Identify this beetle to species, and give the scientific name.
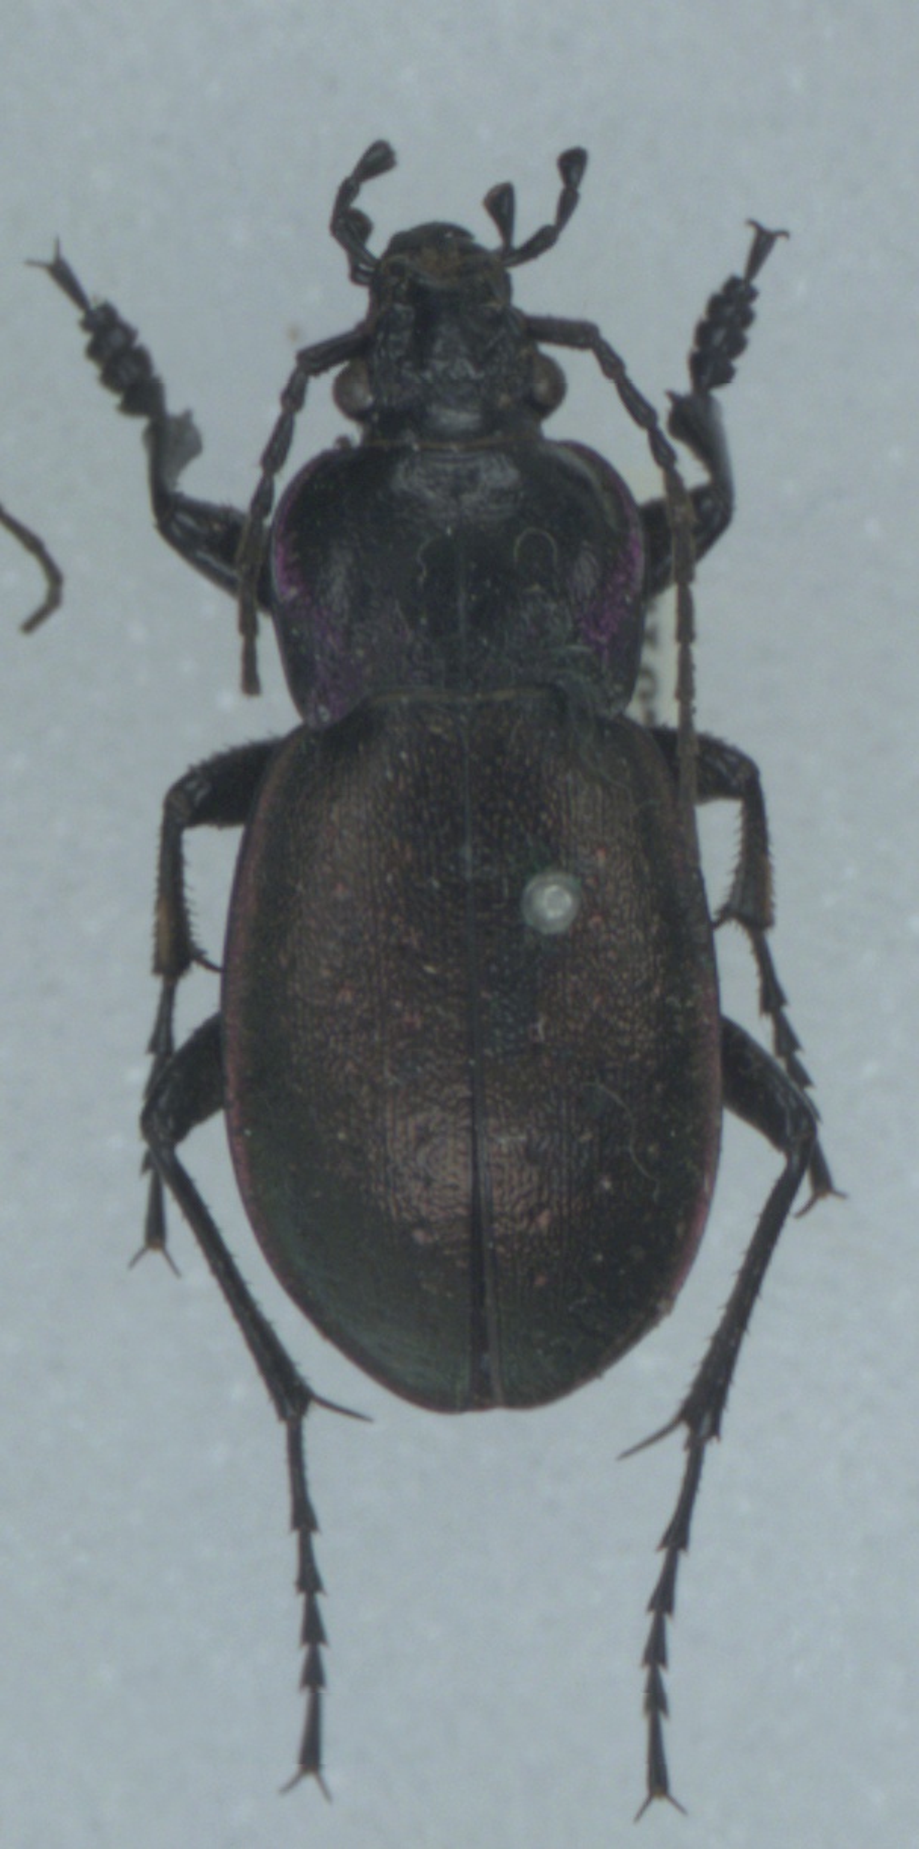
Carabus nemoralis
